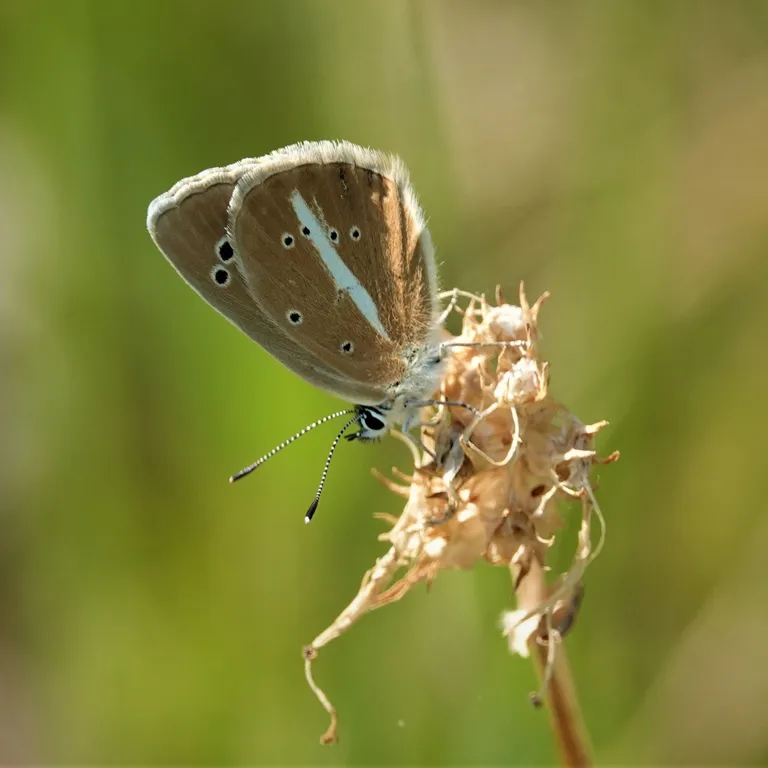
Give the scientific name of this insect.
Polyommatus damon (also Agrodiaetus damon)
